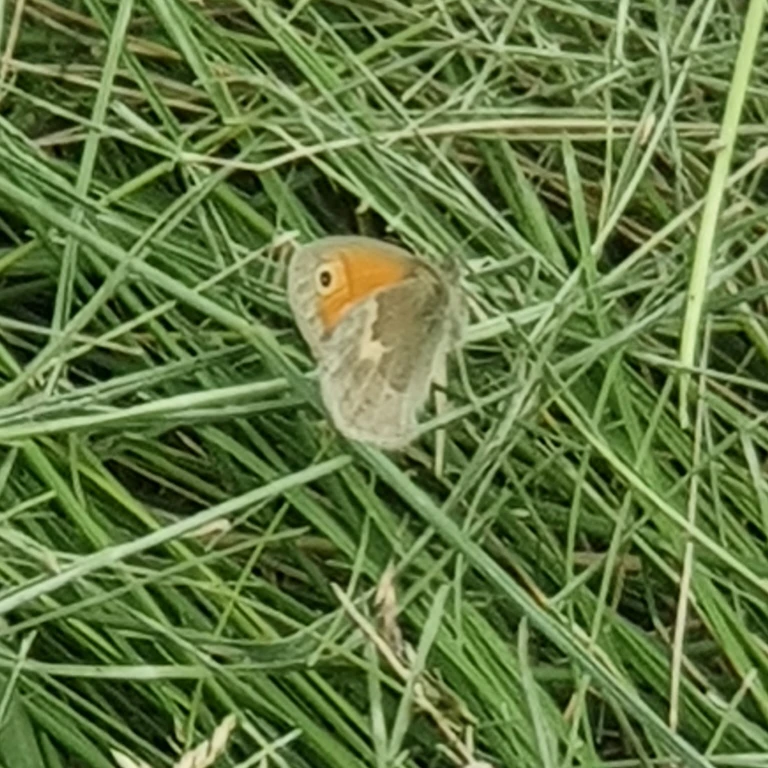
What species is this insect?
Coenonympha pamphilus
